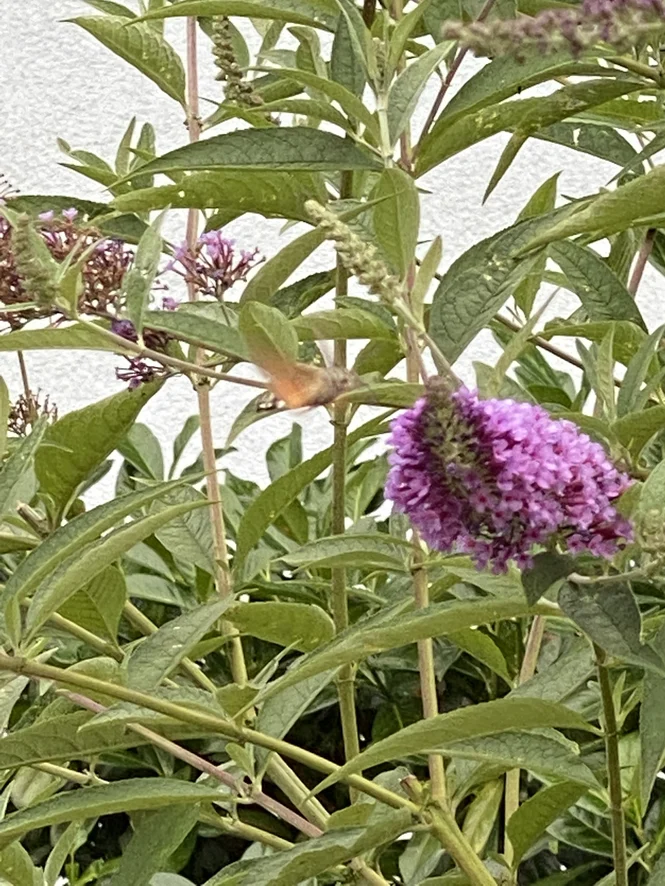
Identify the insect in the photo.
Macroglossum stellatarum
